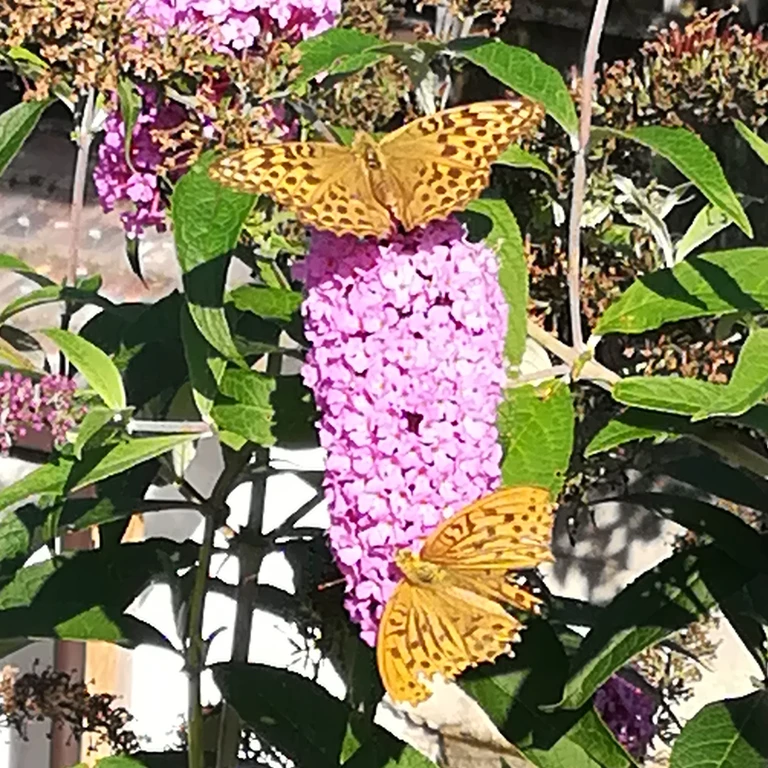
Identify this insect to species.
Argynnis paphia
